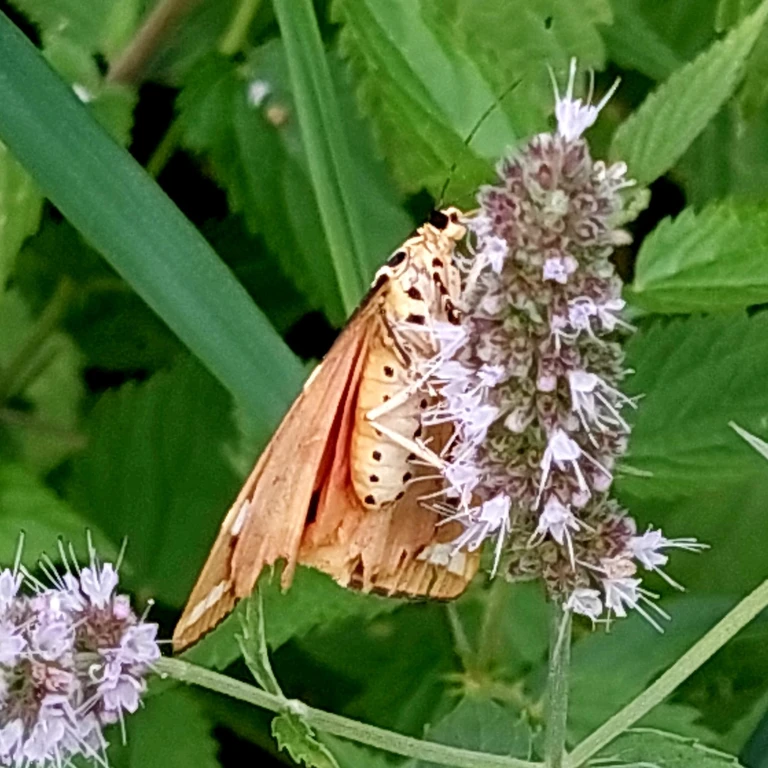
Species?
Euplagia quadripunctaria
